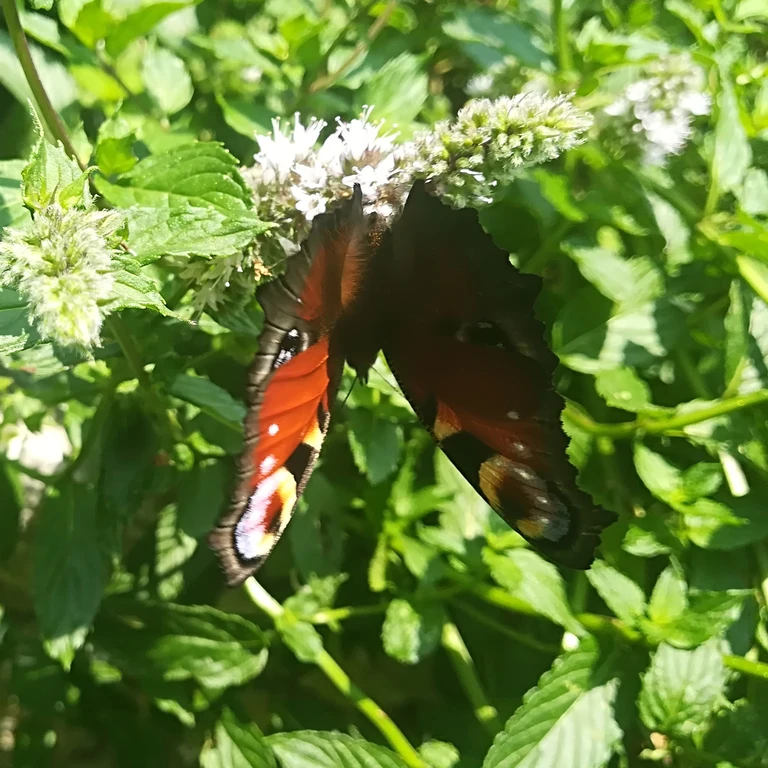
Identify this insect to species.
Aglais io
